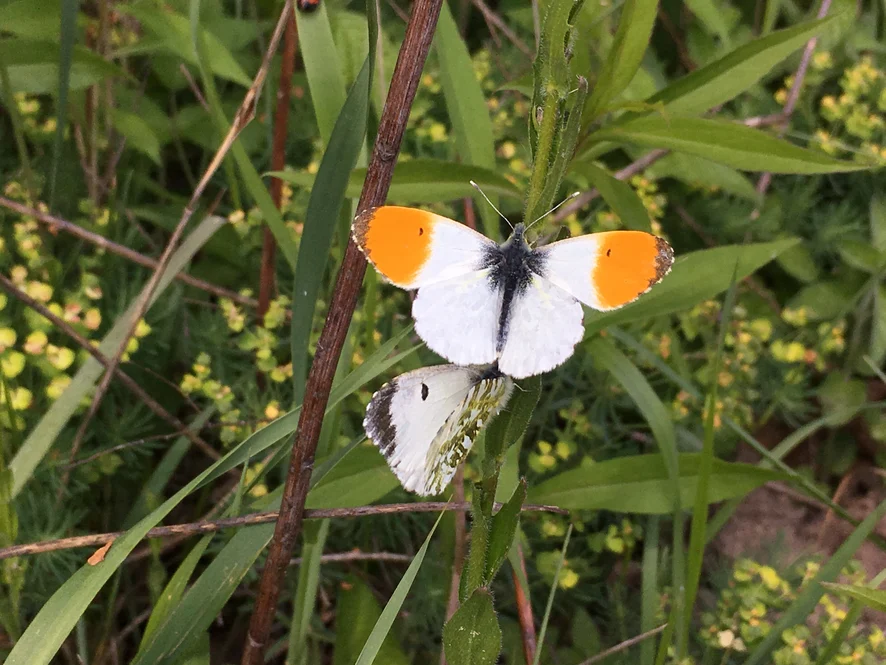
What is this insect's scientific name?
Anthocharis cardamines
